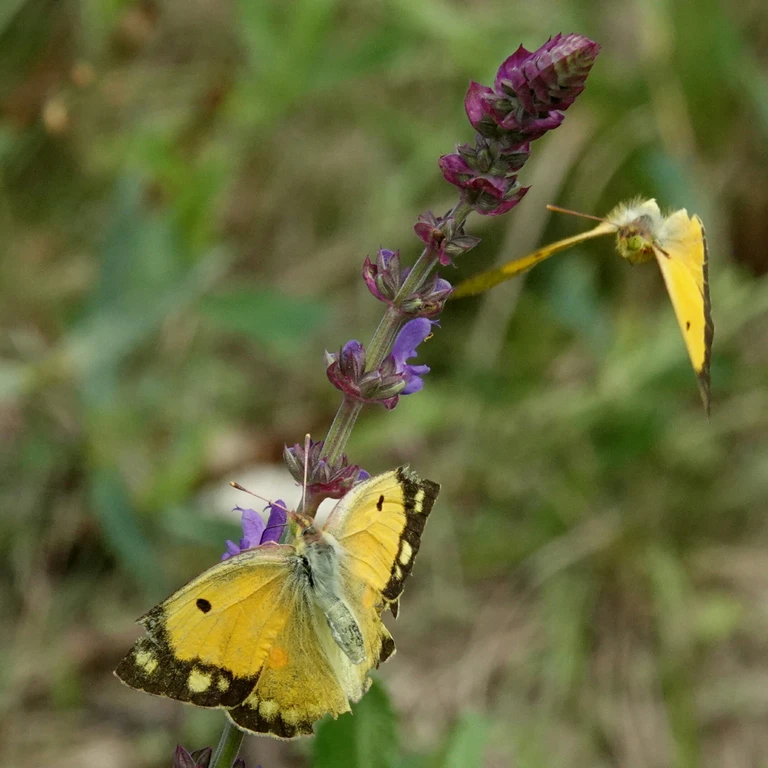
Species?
Colias croceus
